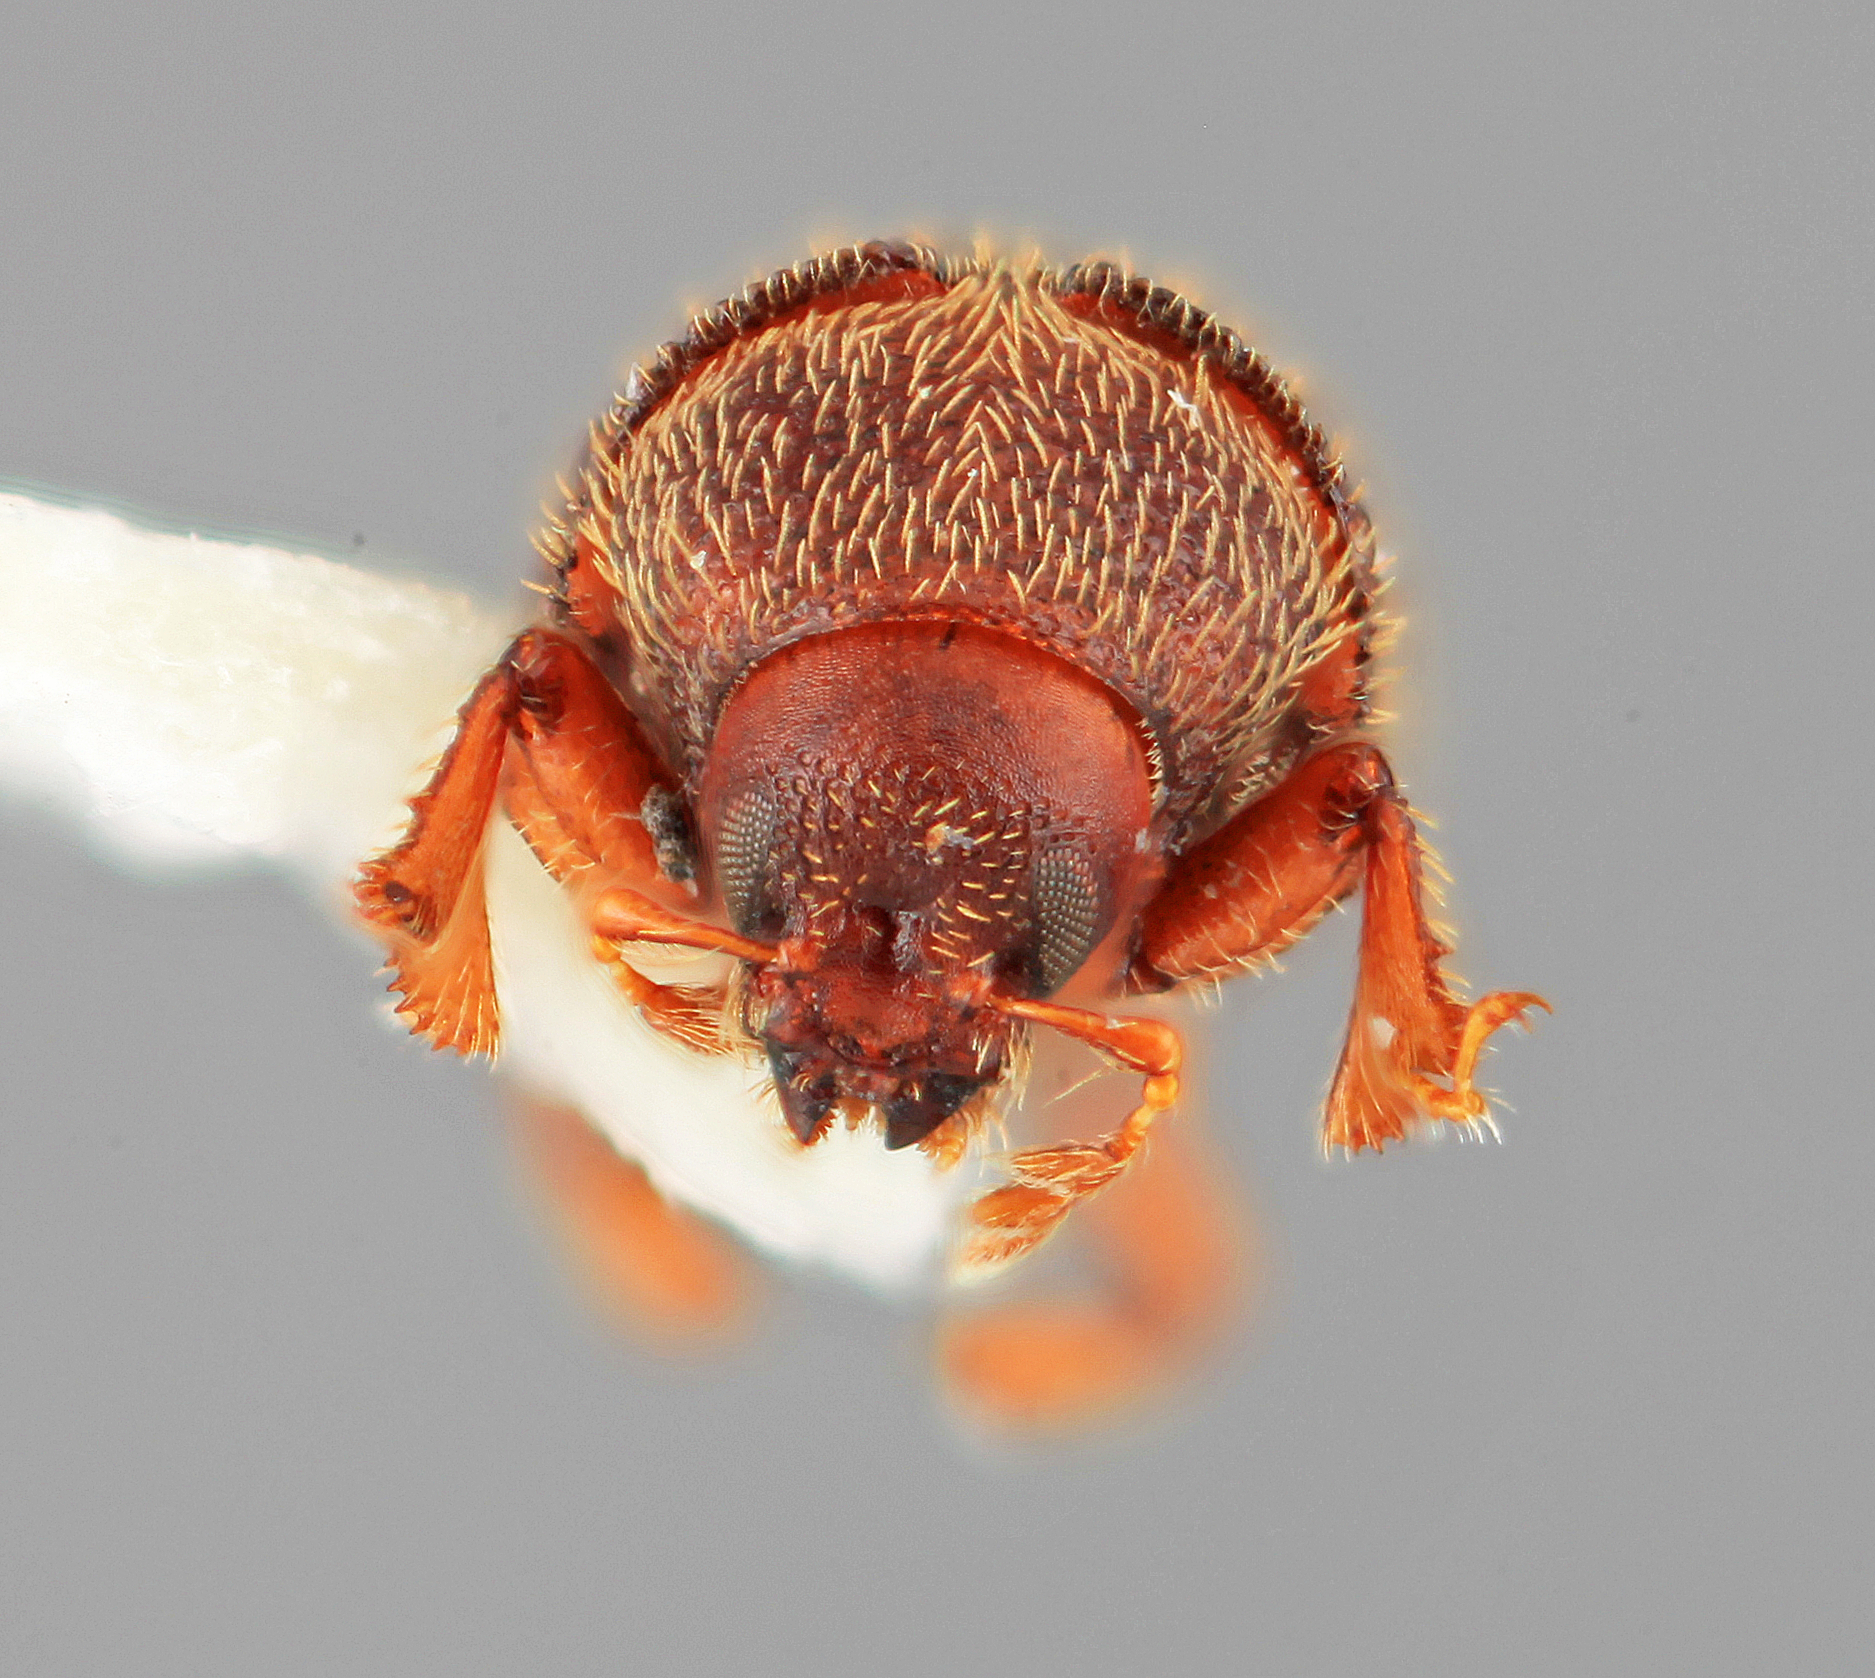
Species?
Phloeotribus tetricus
